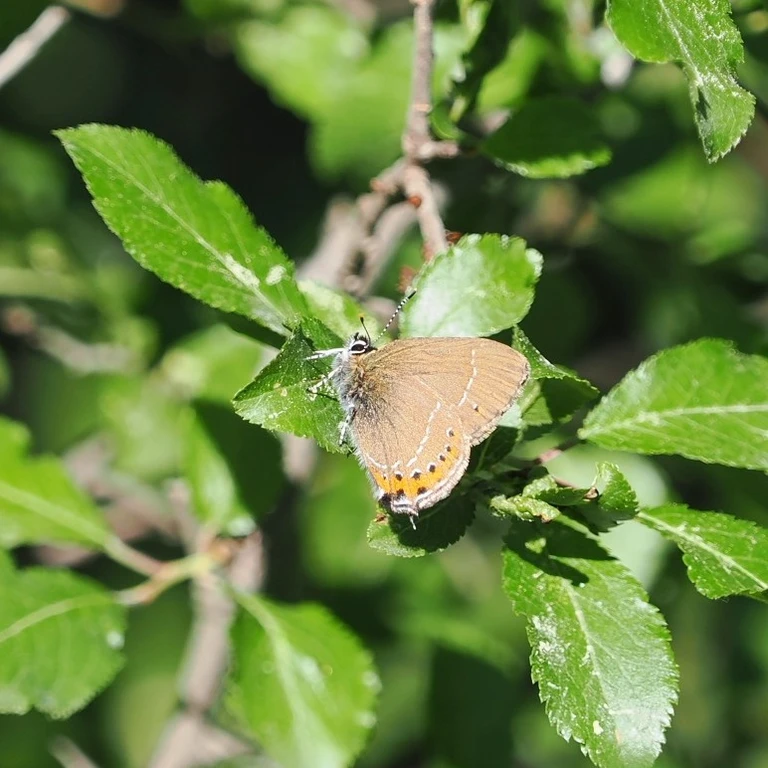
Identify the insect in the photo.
Satyrium pruni (also Fixsenia pruni)
